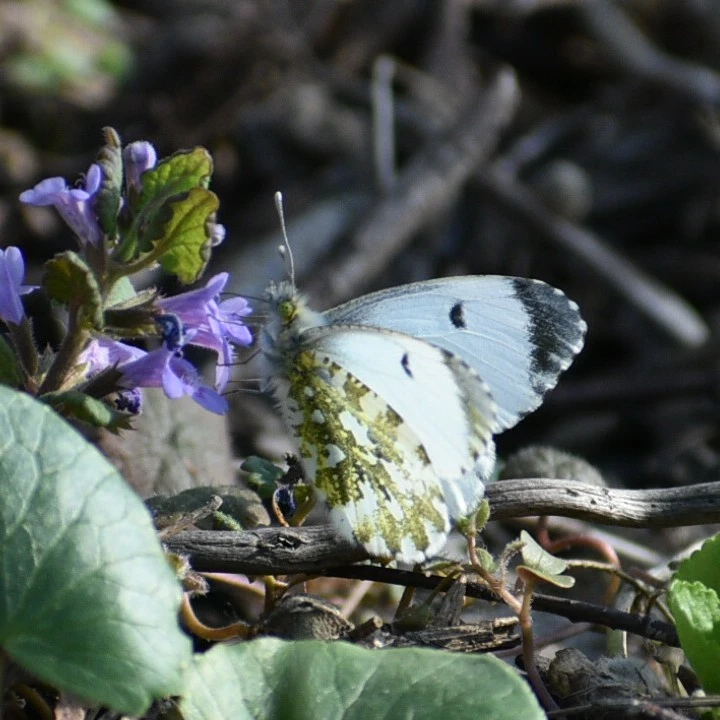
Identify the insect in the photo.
Anthocharis cardamines
